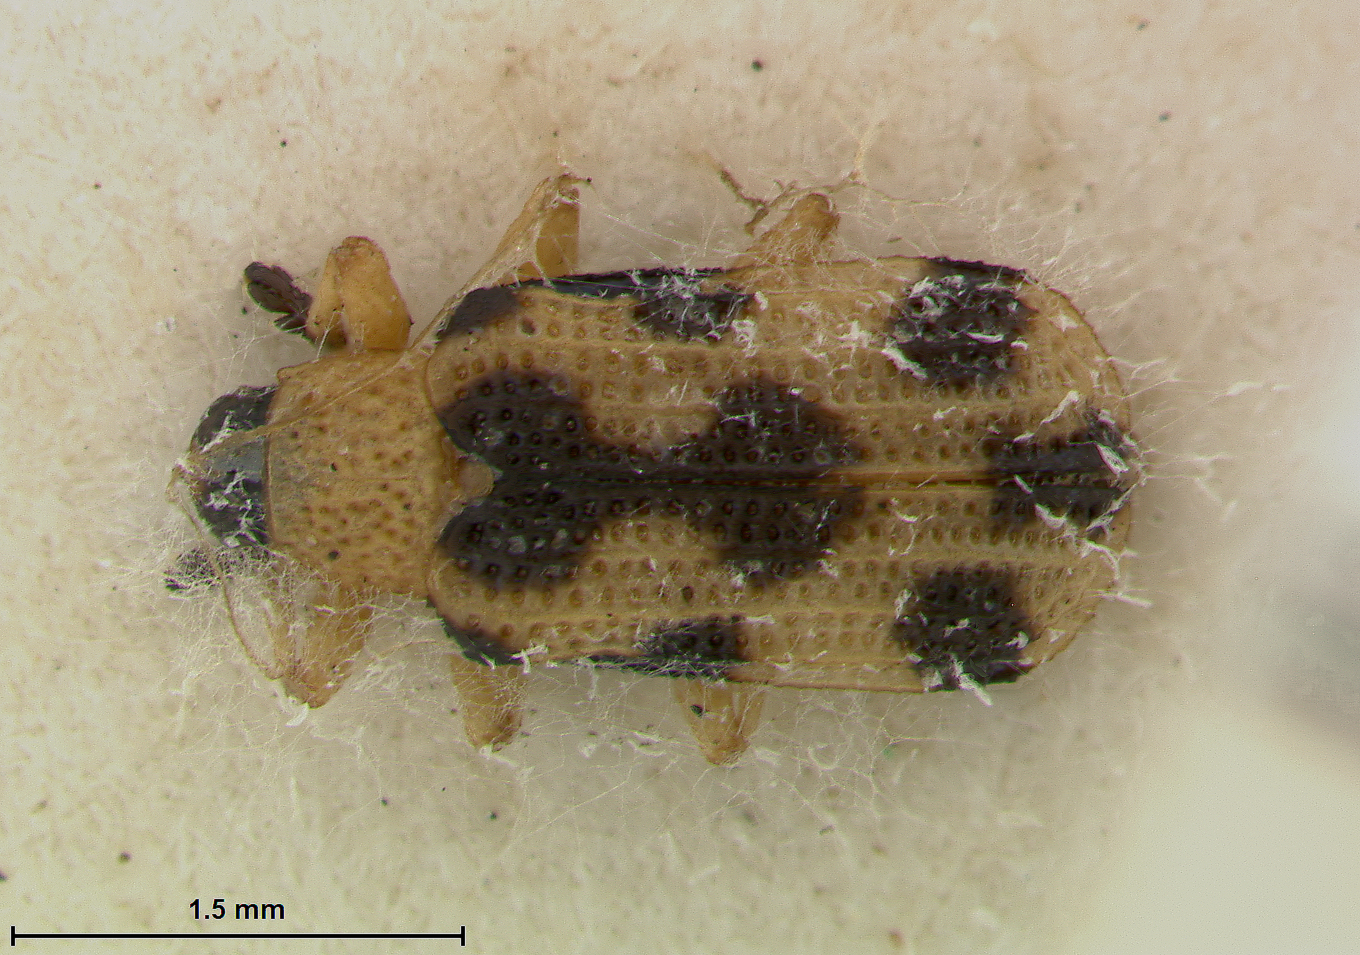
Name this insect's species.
Anoplitis bruchi
